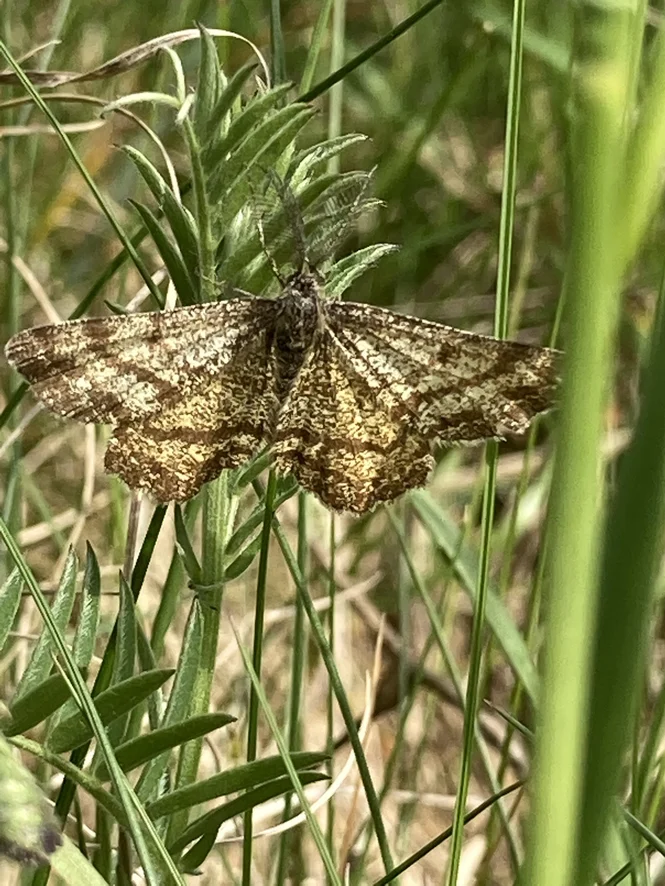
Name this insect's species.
Ematurga atomaria
